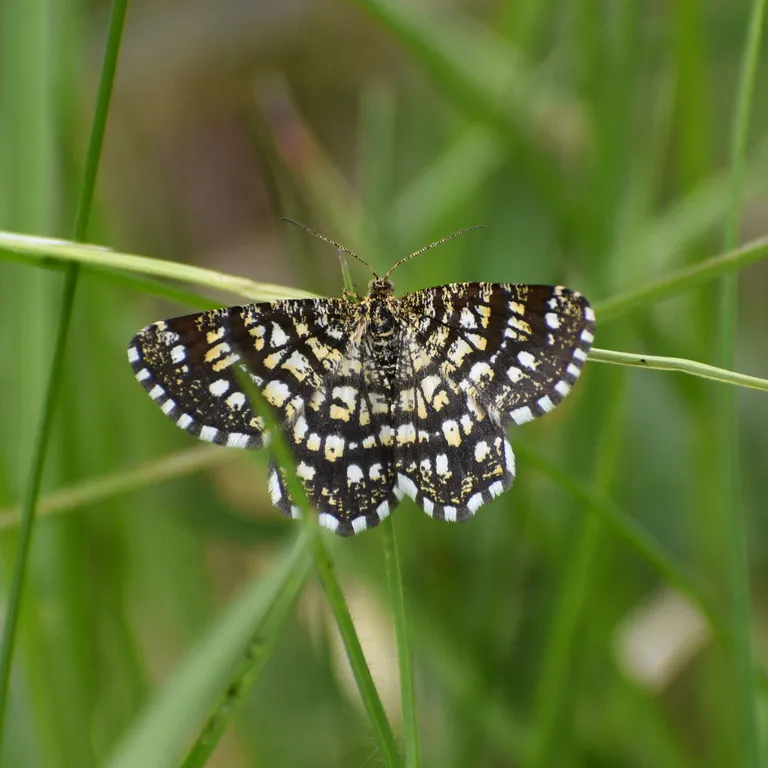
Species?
Chiasmia clathrata
